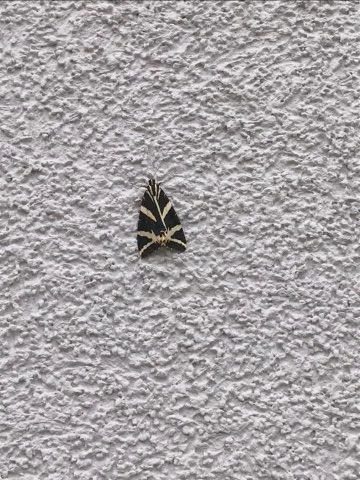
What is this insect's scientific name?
Euplagia quadripunctaria
